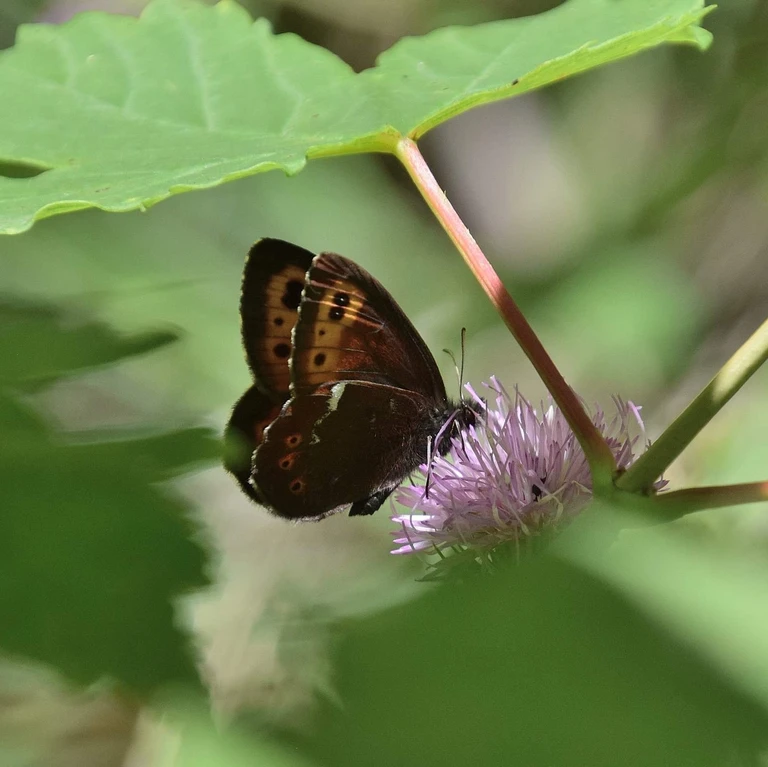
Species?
Erebia ligea
